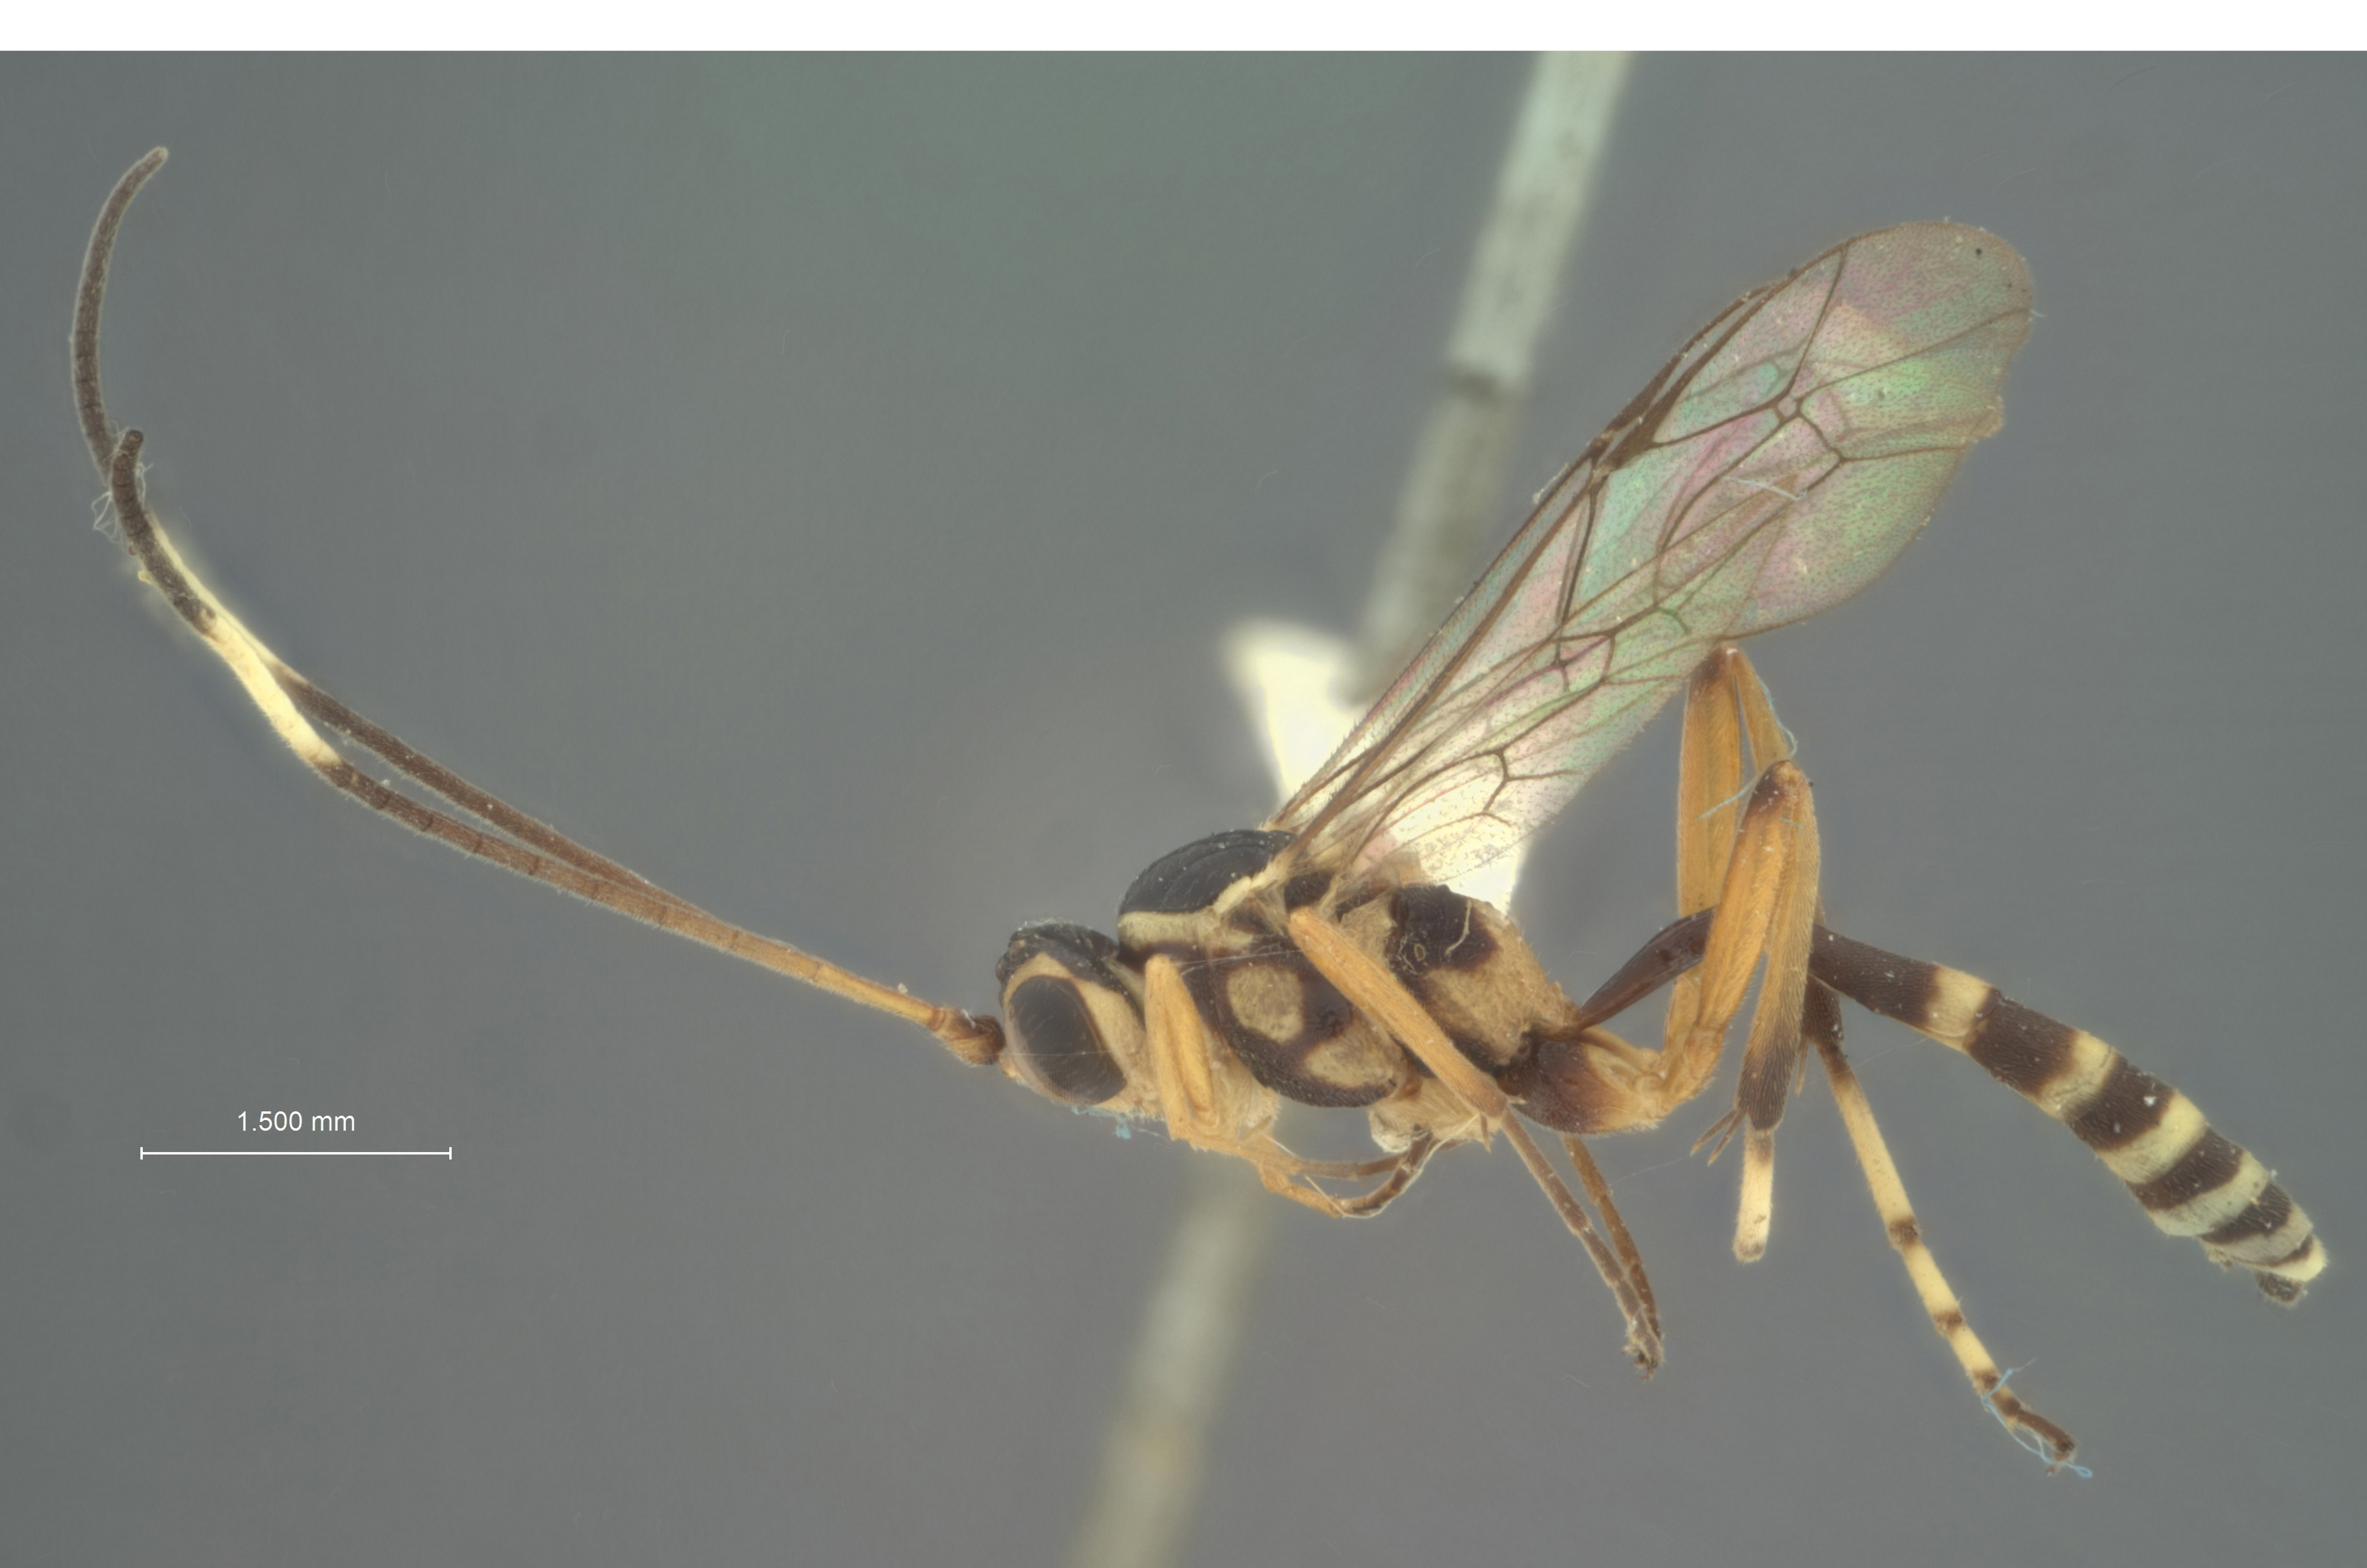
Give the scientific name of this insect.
Mesostenus leucozonatus
